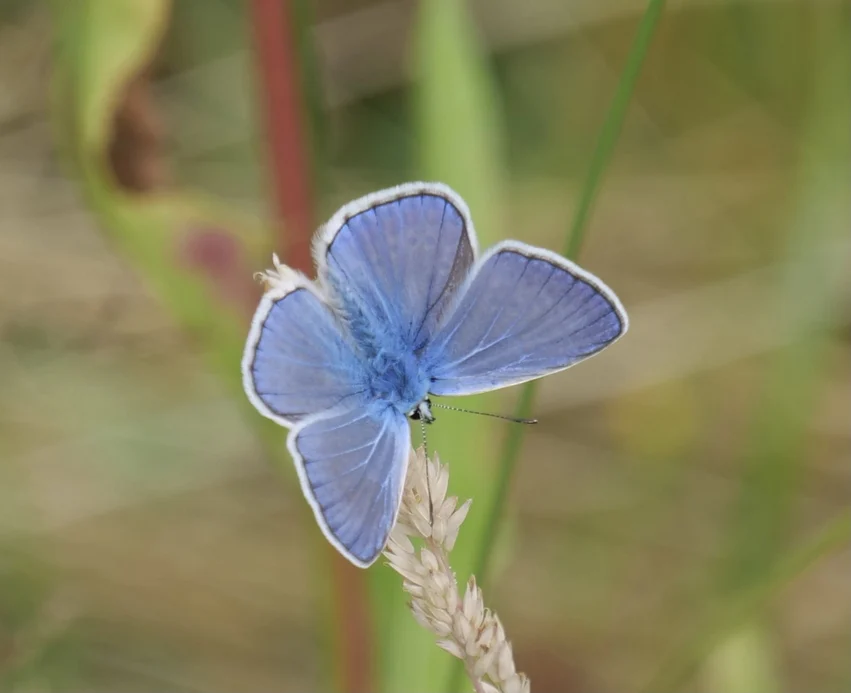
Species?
Polyommatus icarus
